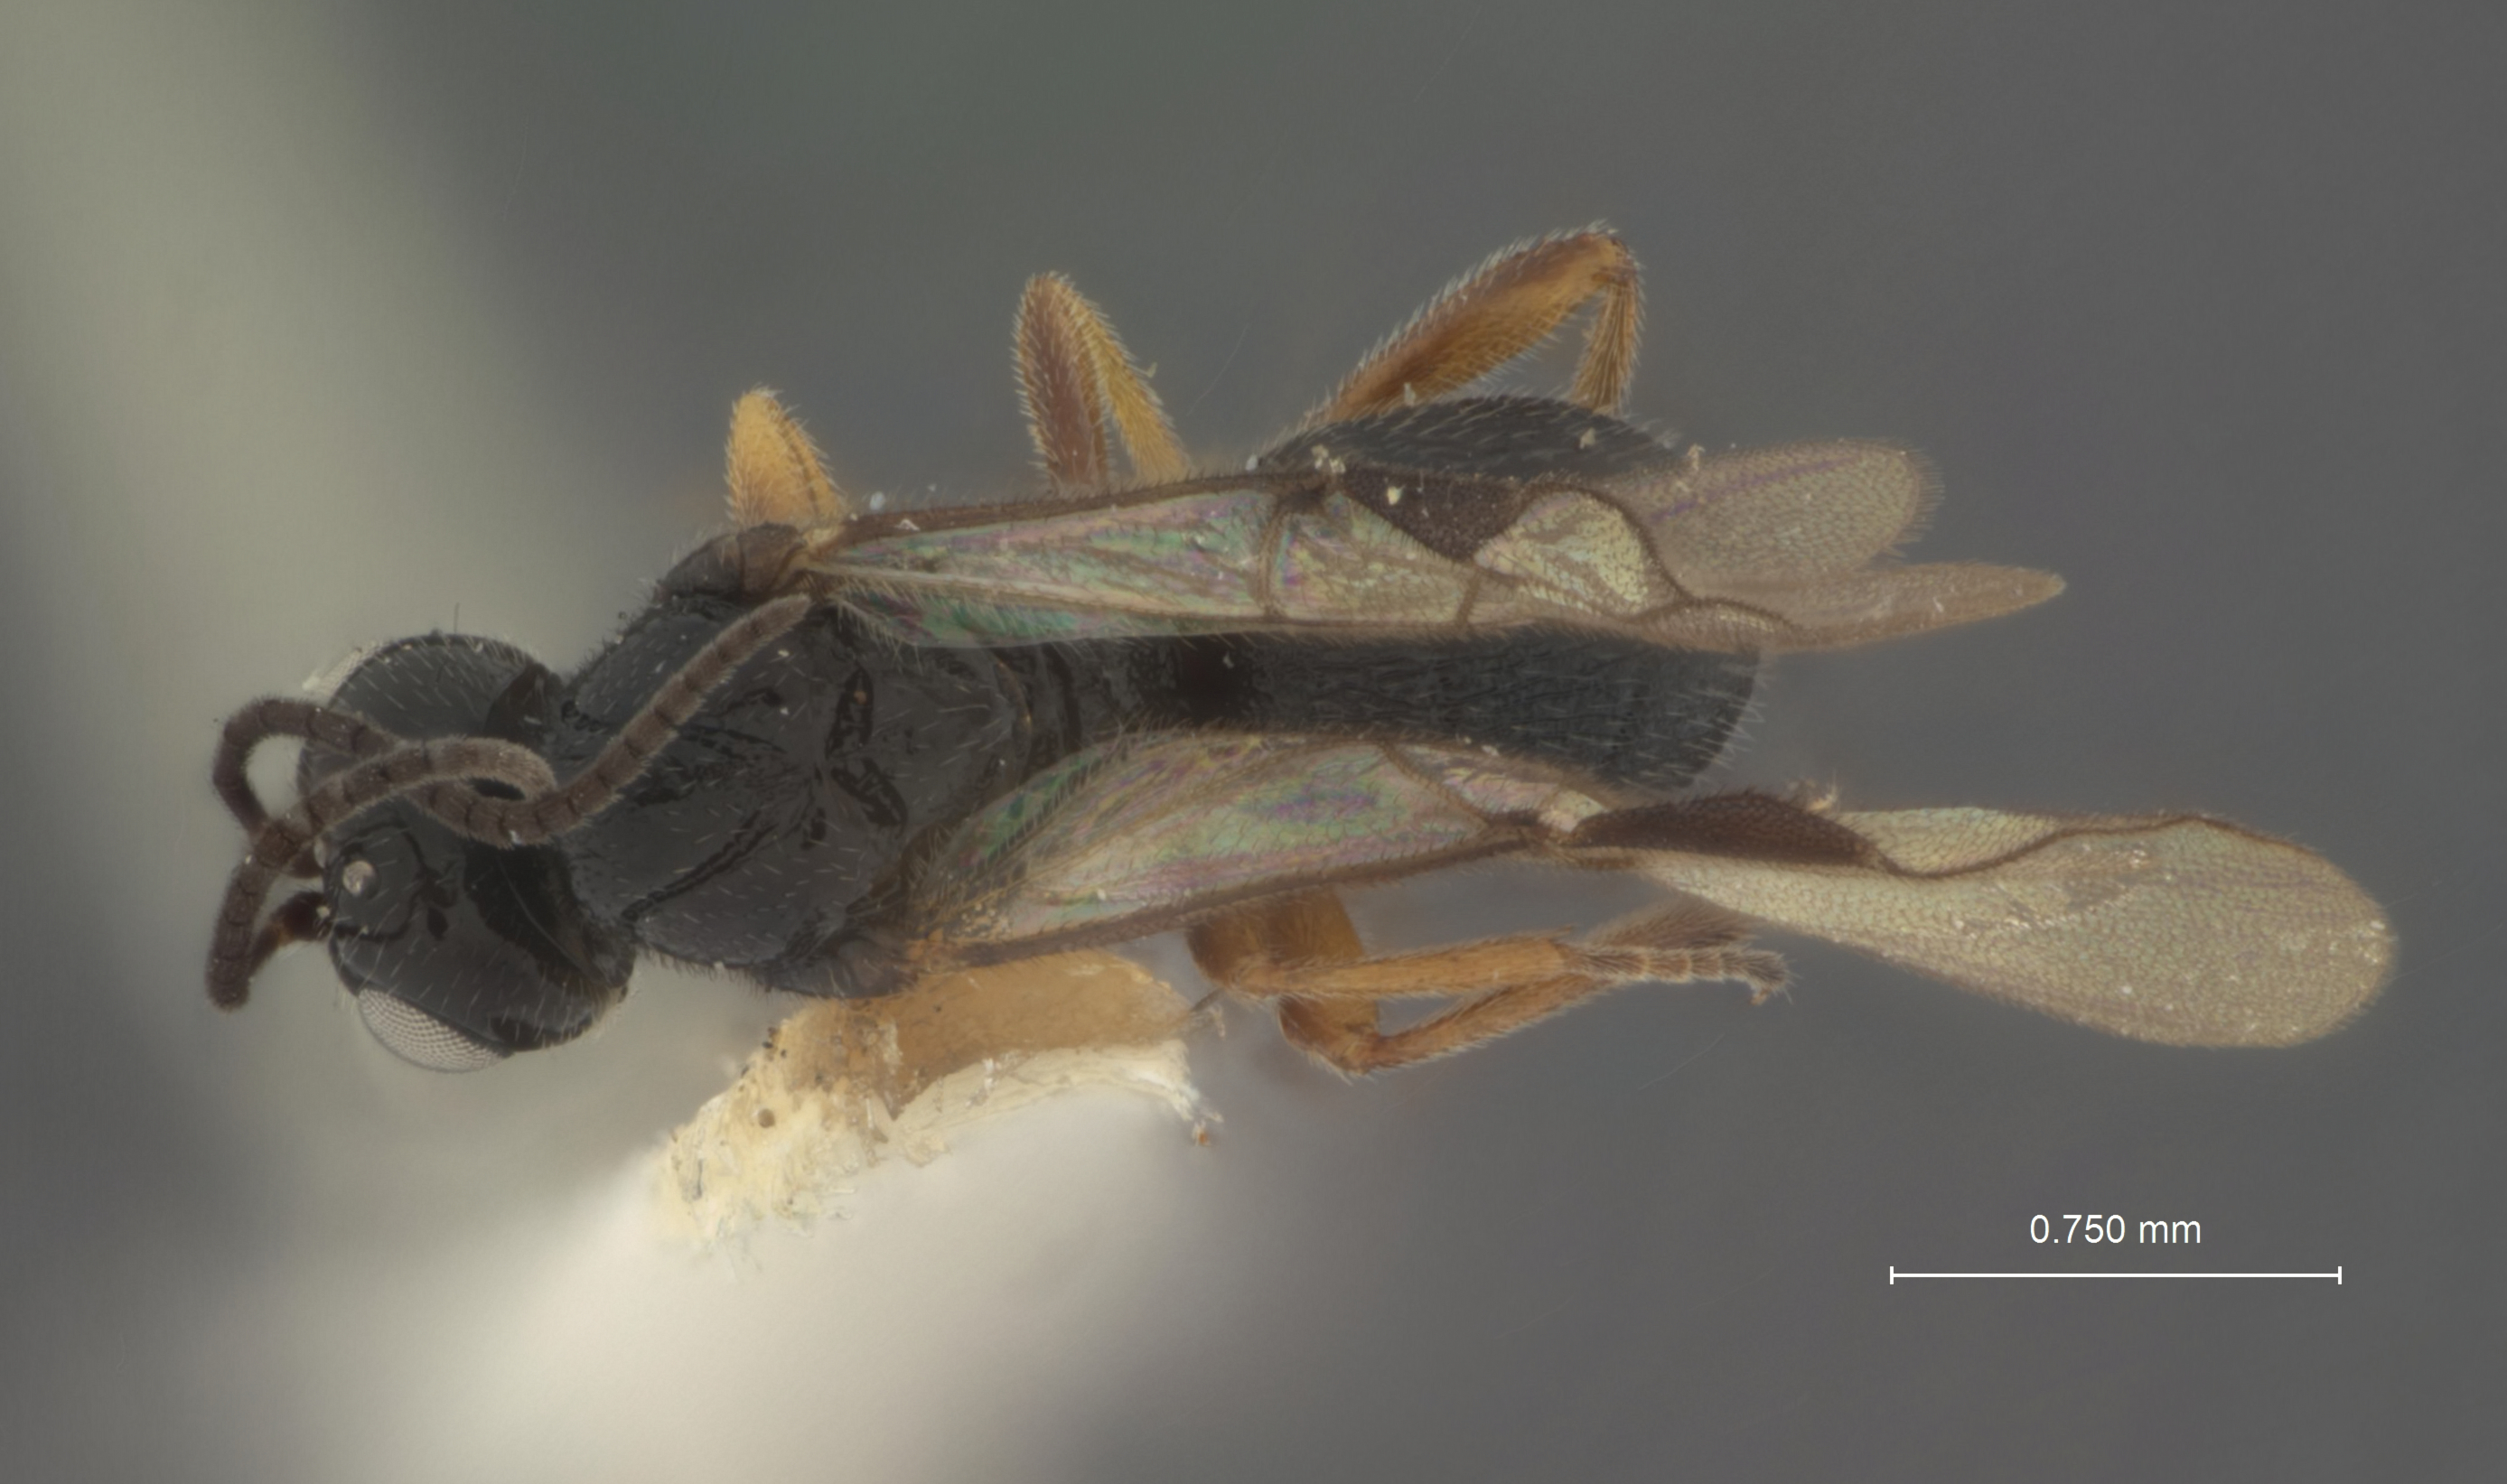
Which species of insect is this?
Triaspis pissodis
